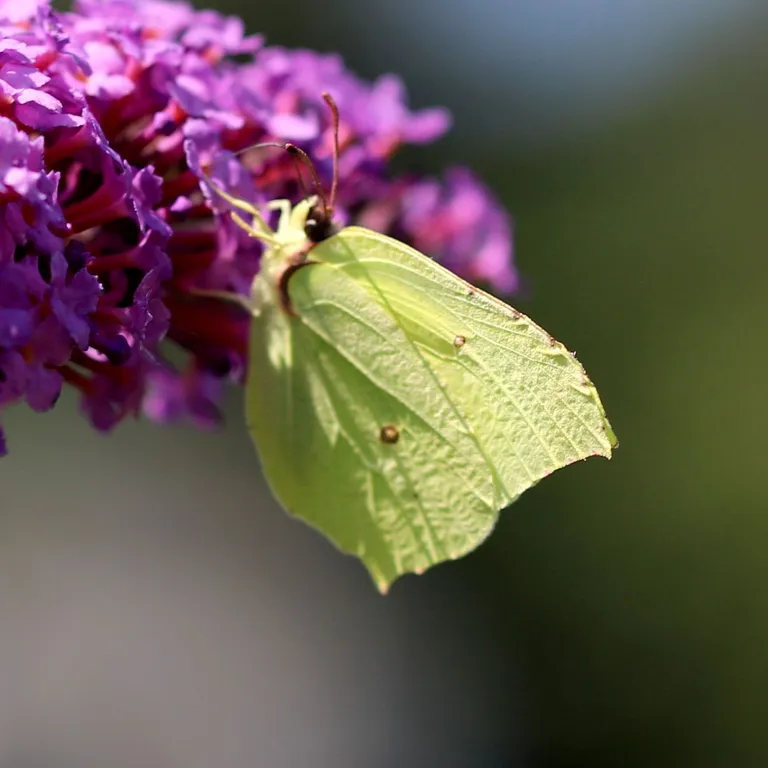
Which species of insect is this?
Gonepteryx rhamni
